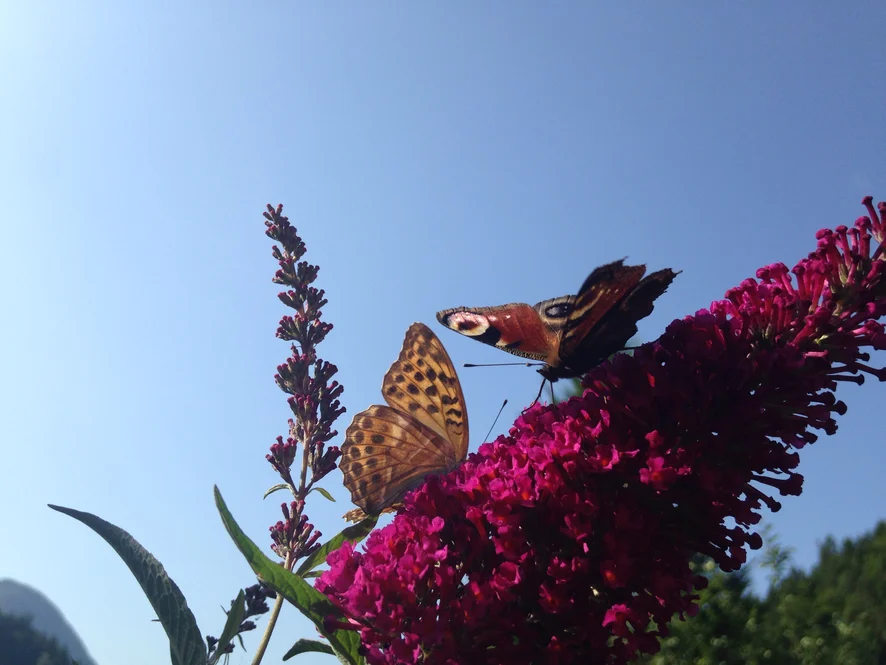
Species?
Aglais io
